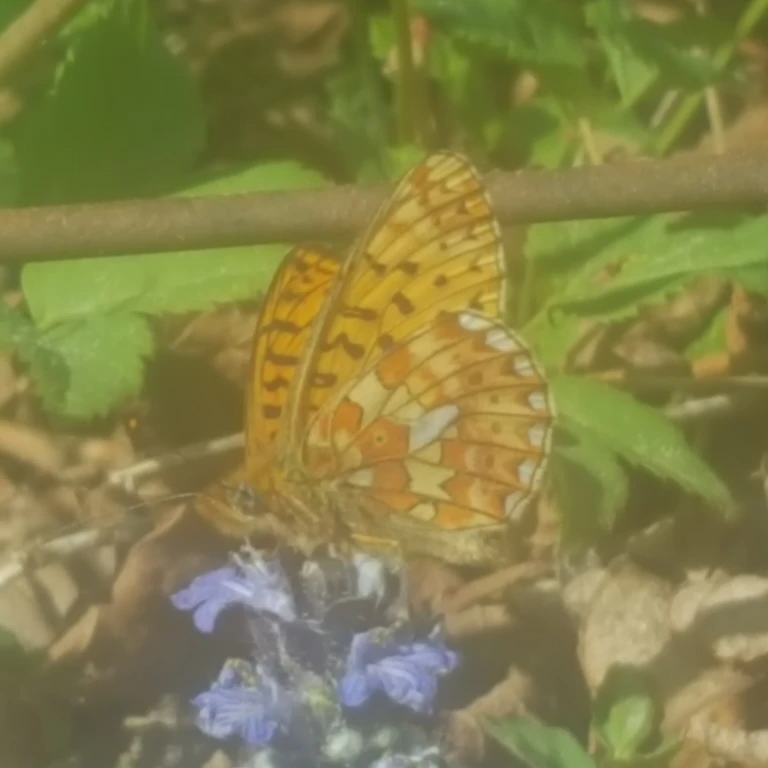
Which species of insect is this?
Boloria euphrosyne (also Clossiana euphrosyne)
